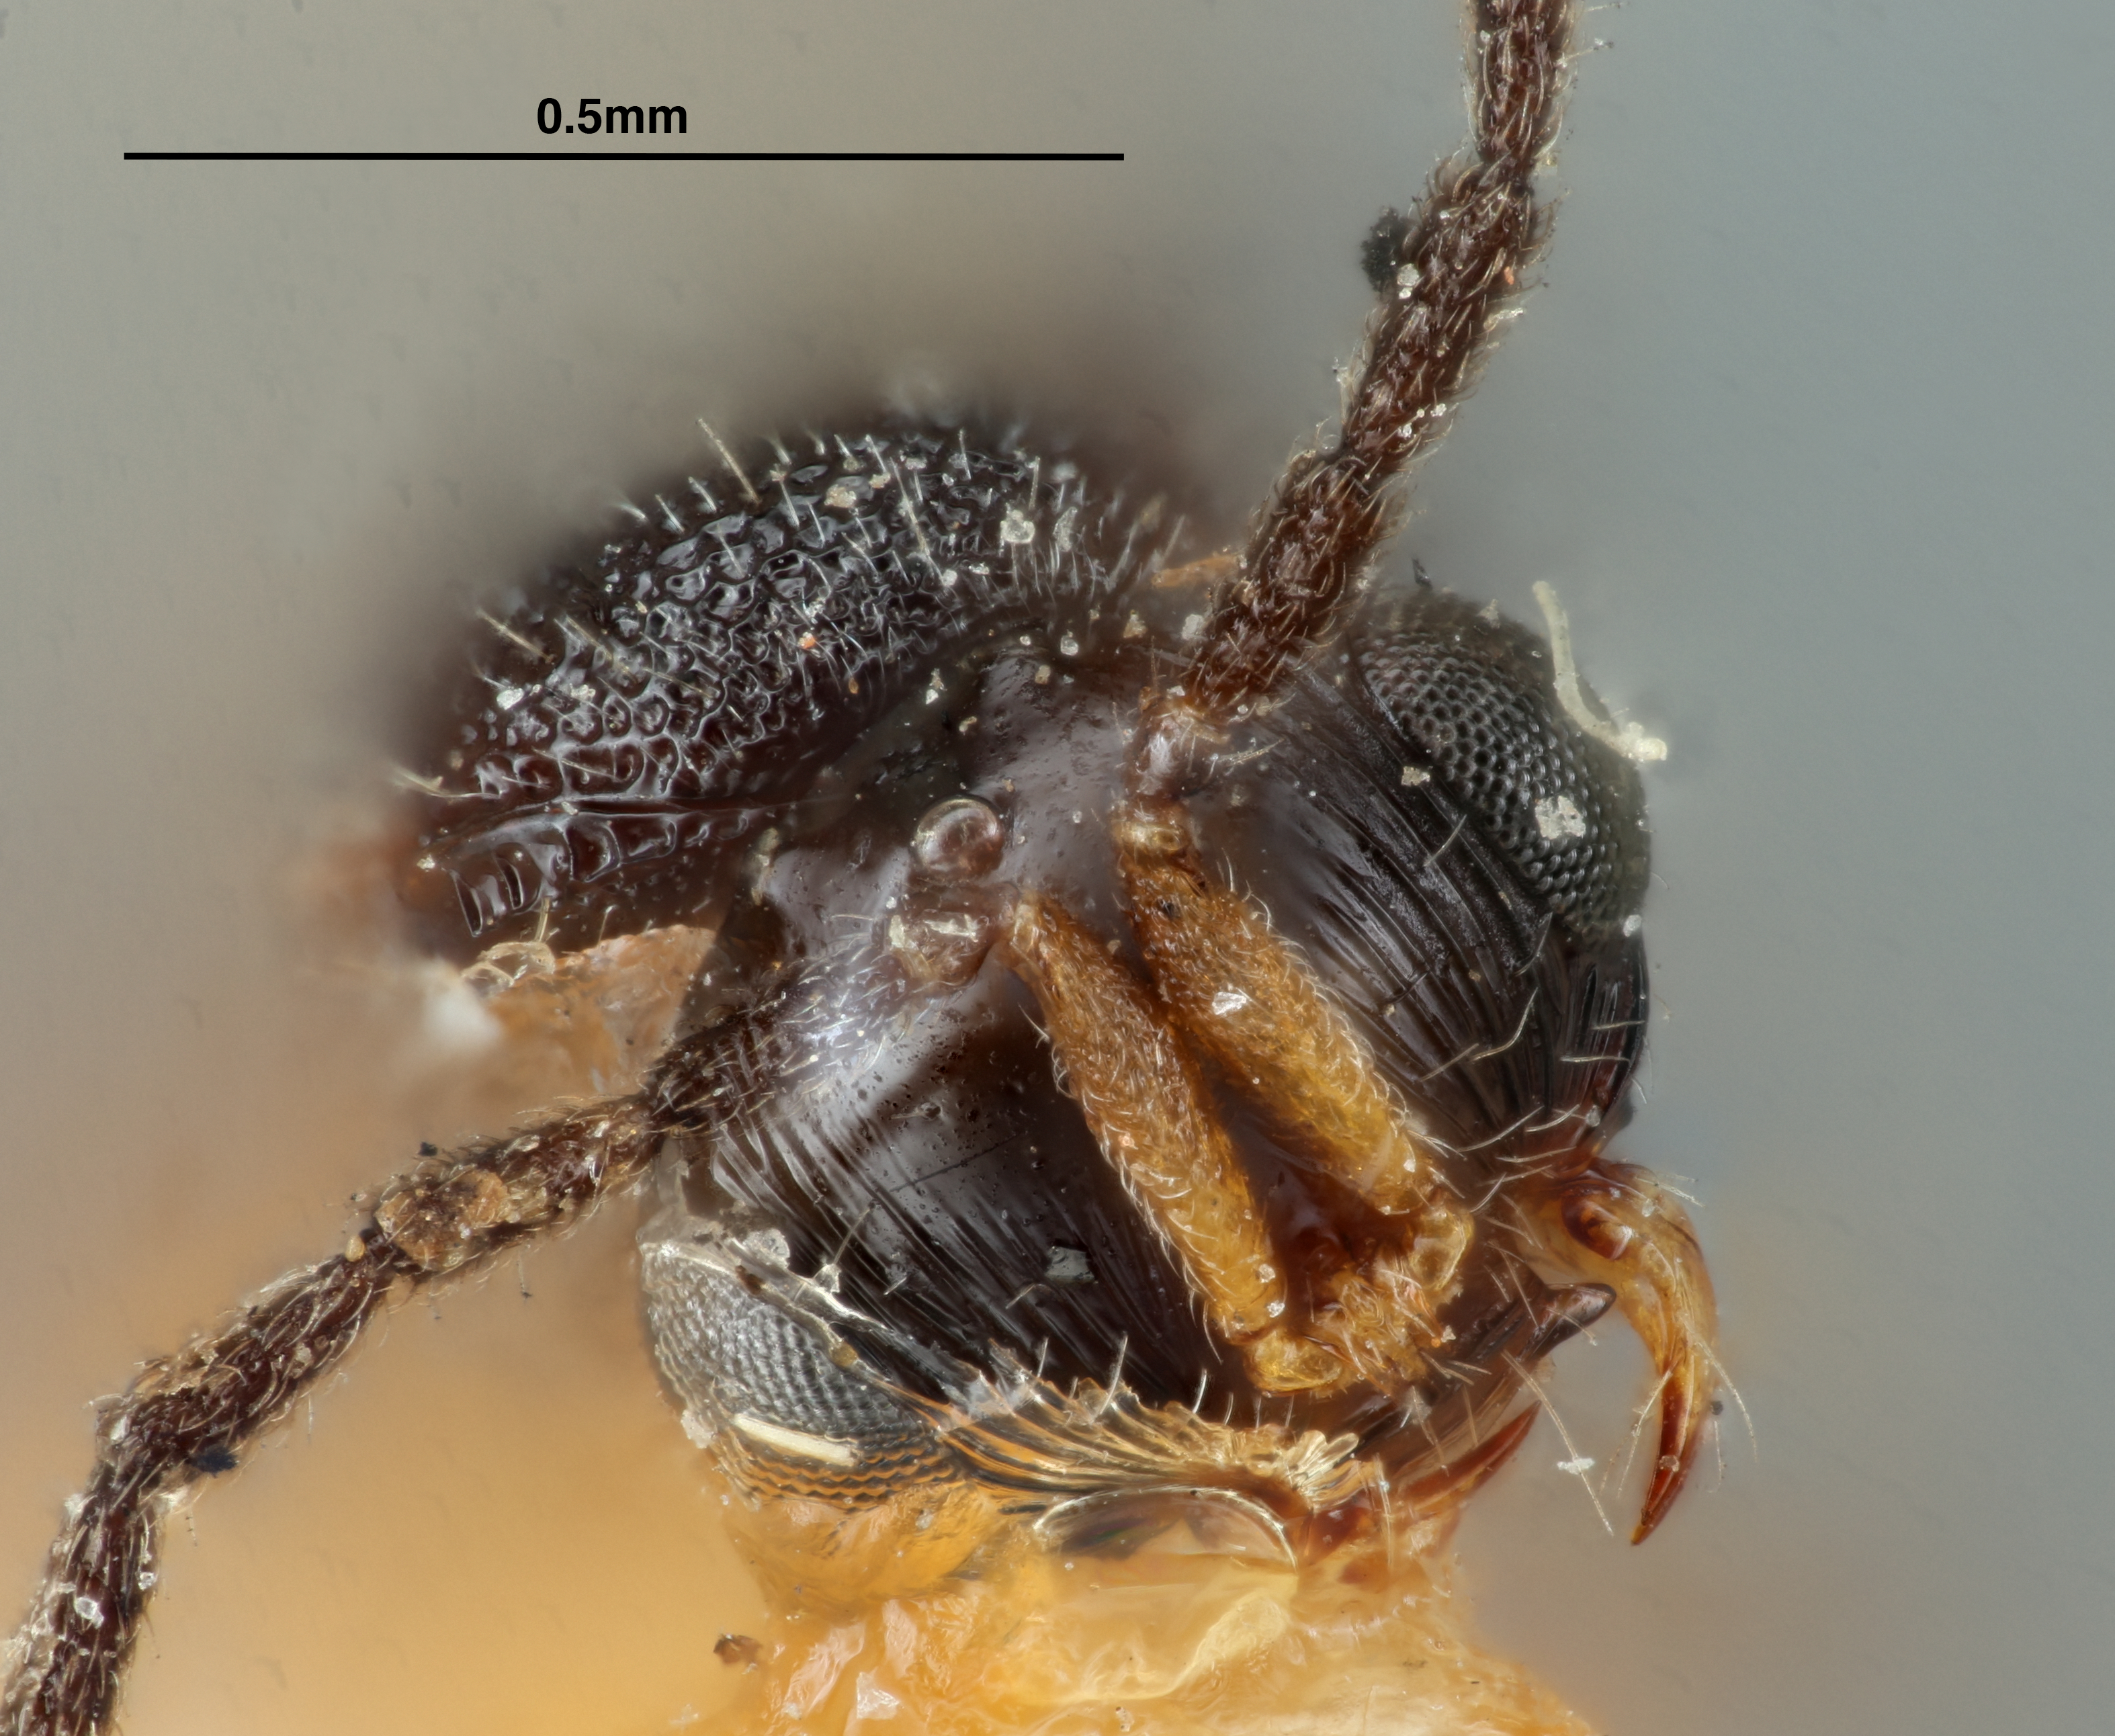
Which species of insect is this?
Prosacantha xanthognatha
